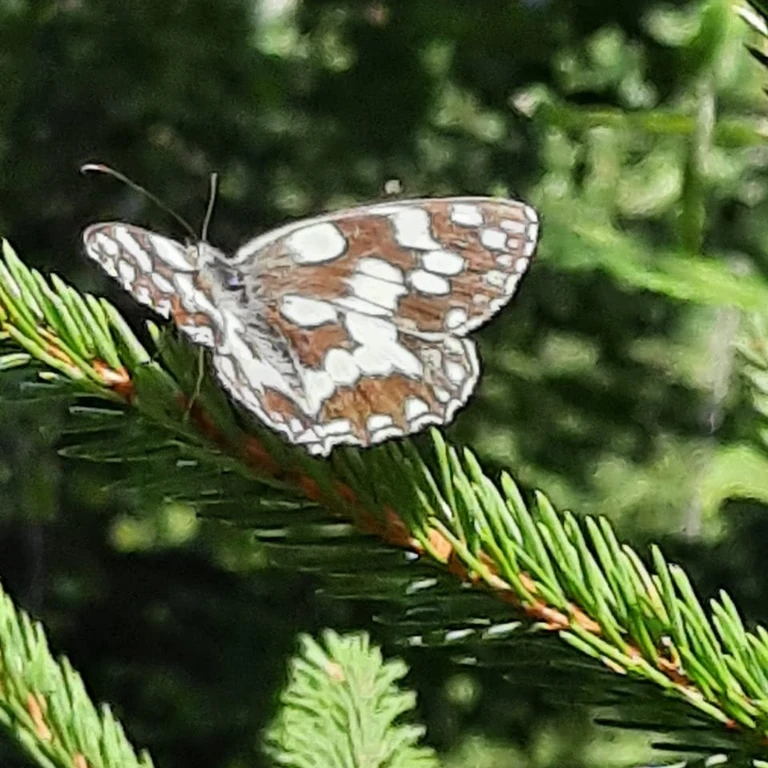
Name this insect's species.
Melanargia galathea
